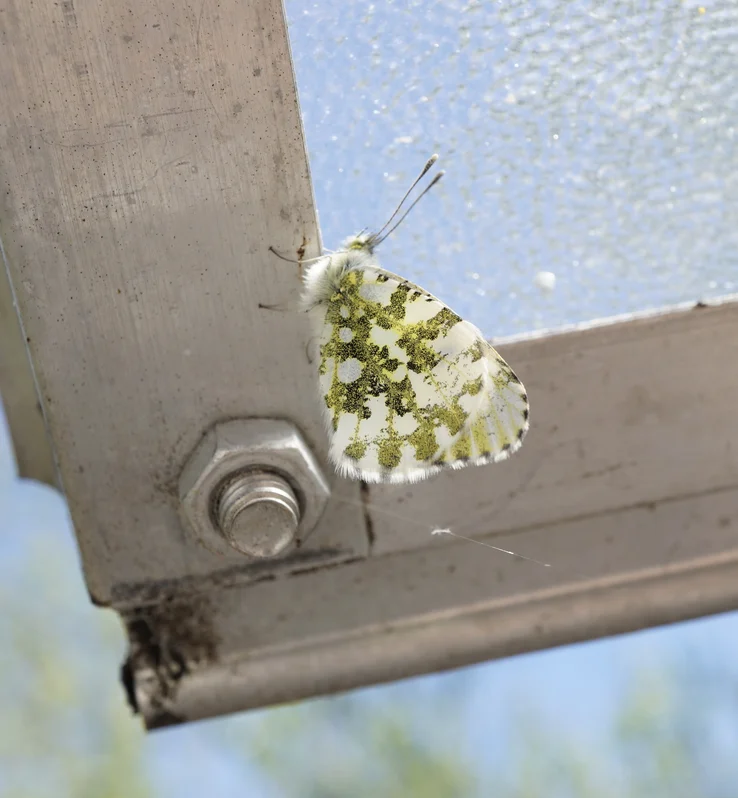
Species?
Anthocharis cardamines
